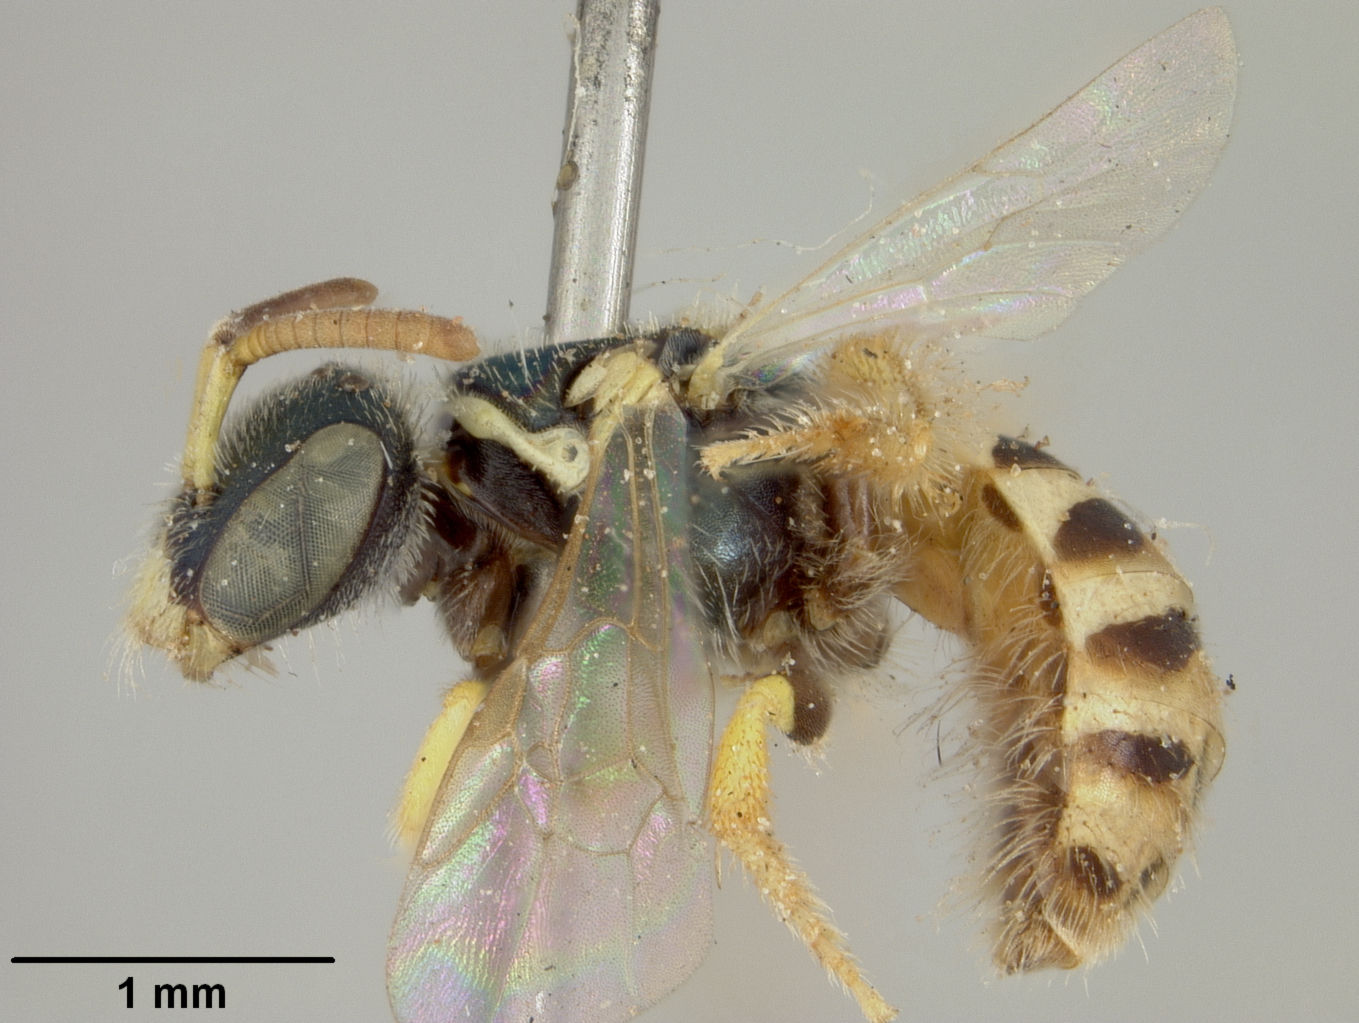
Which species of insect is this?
Nomioides patruelis
